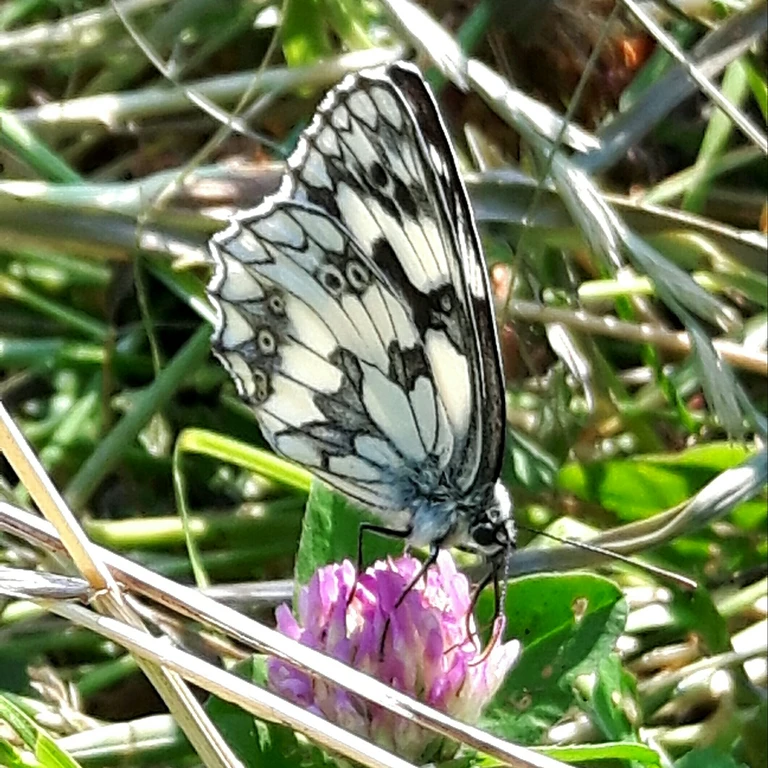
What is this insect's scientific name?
Melanargia galathea
